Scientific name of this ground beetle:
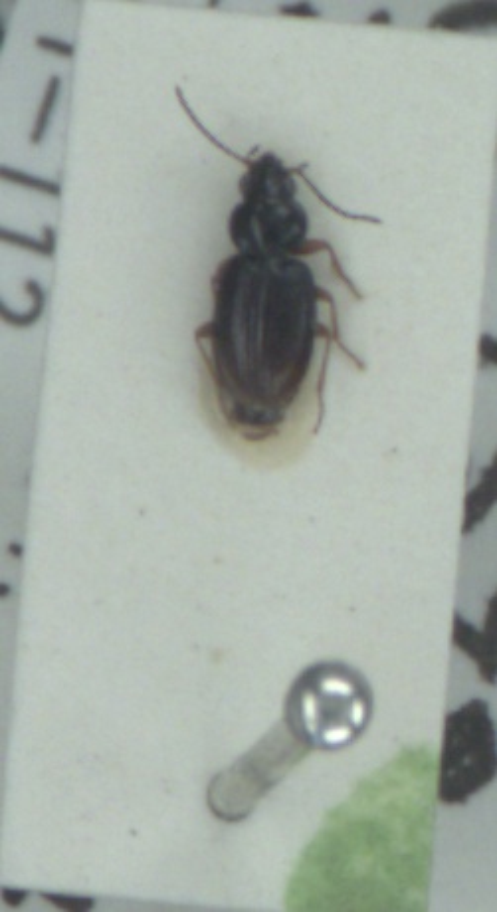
Bembidion mannerheimii
